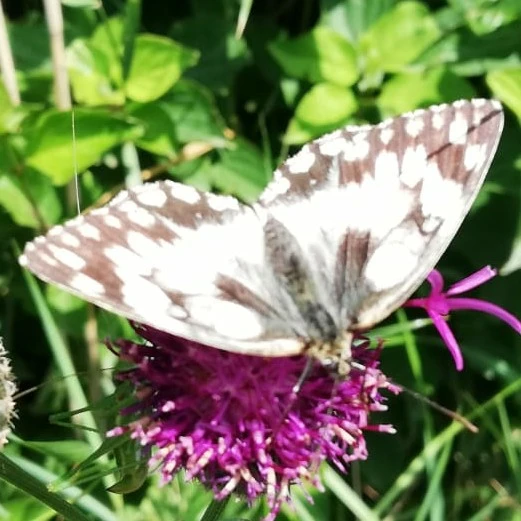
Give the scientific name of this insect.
Melanargia galathea
